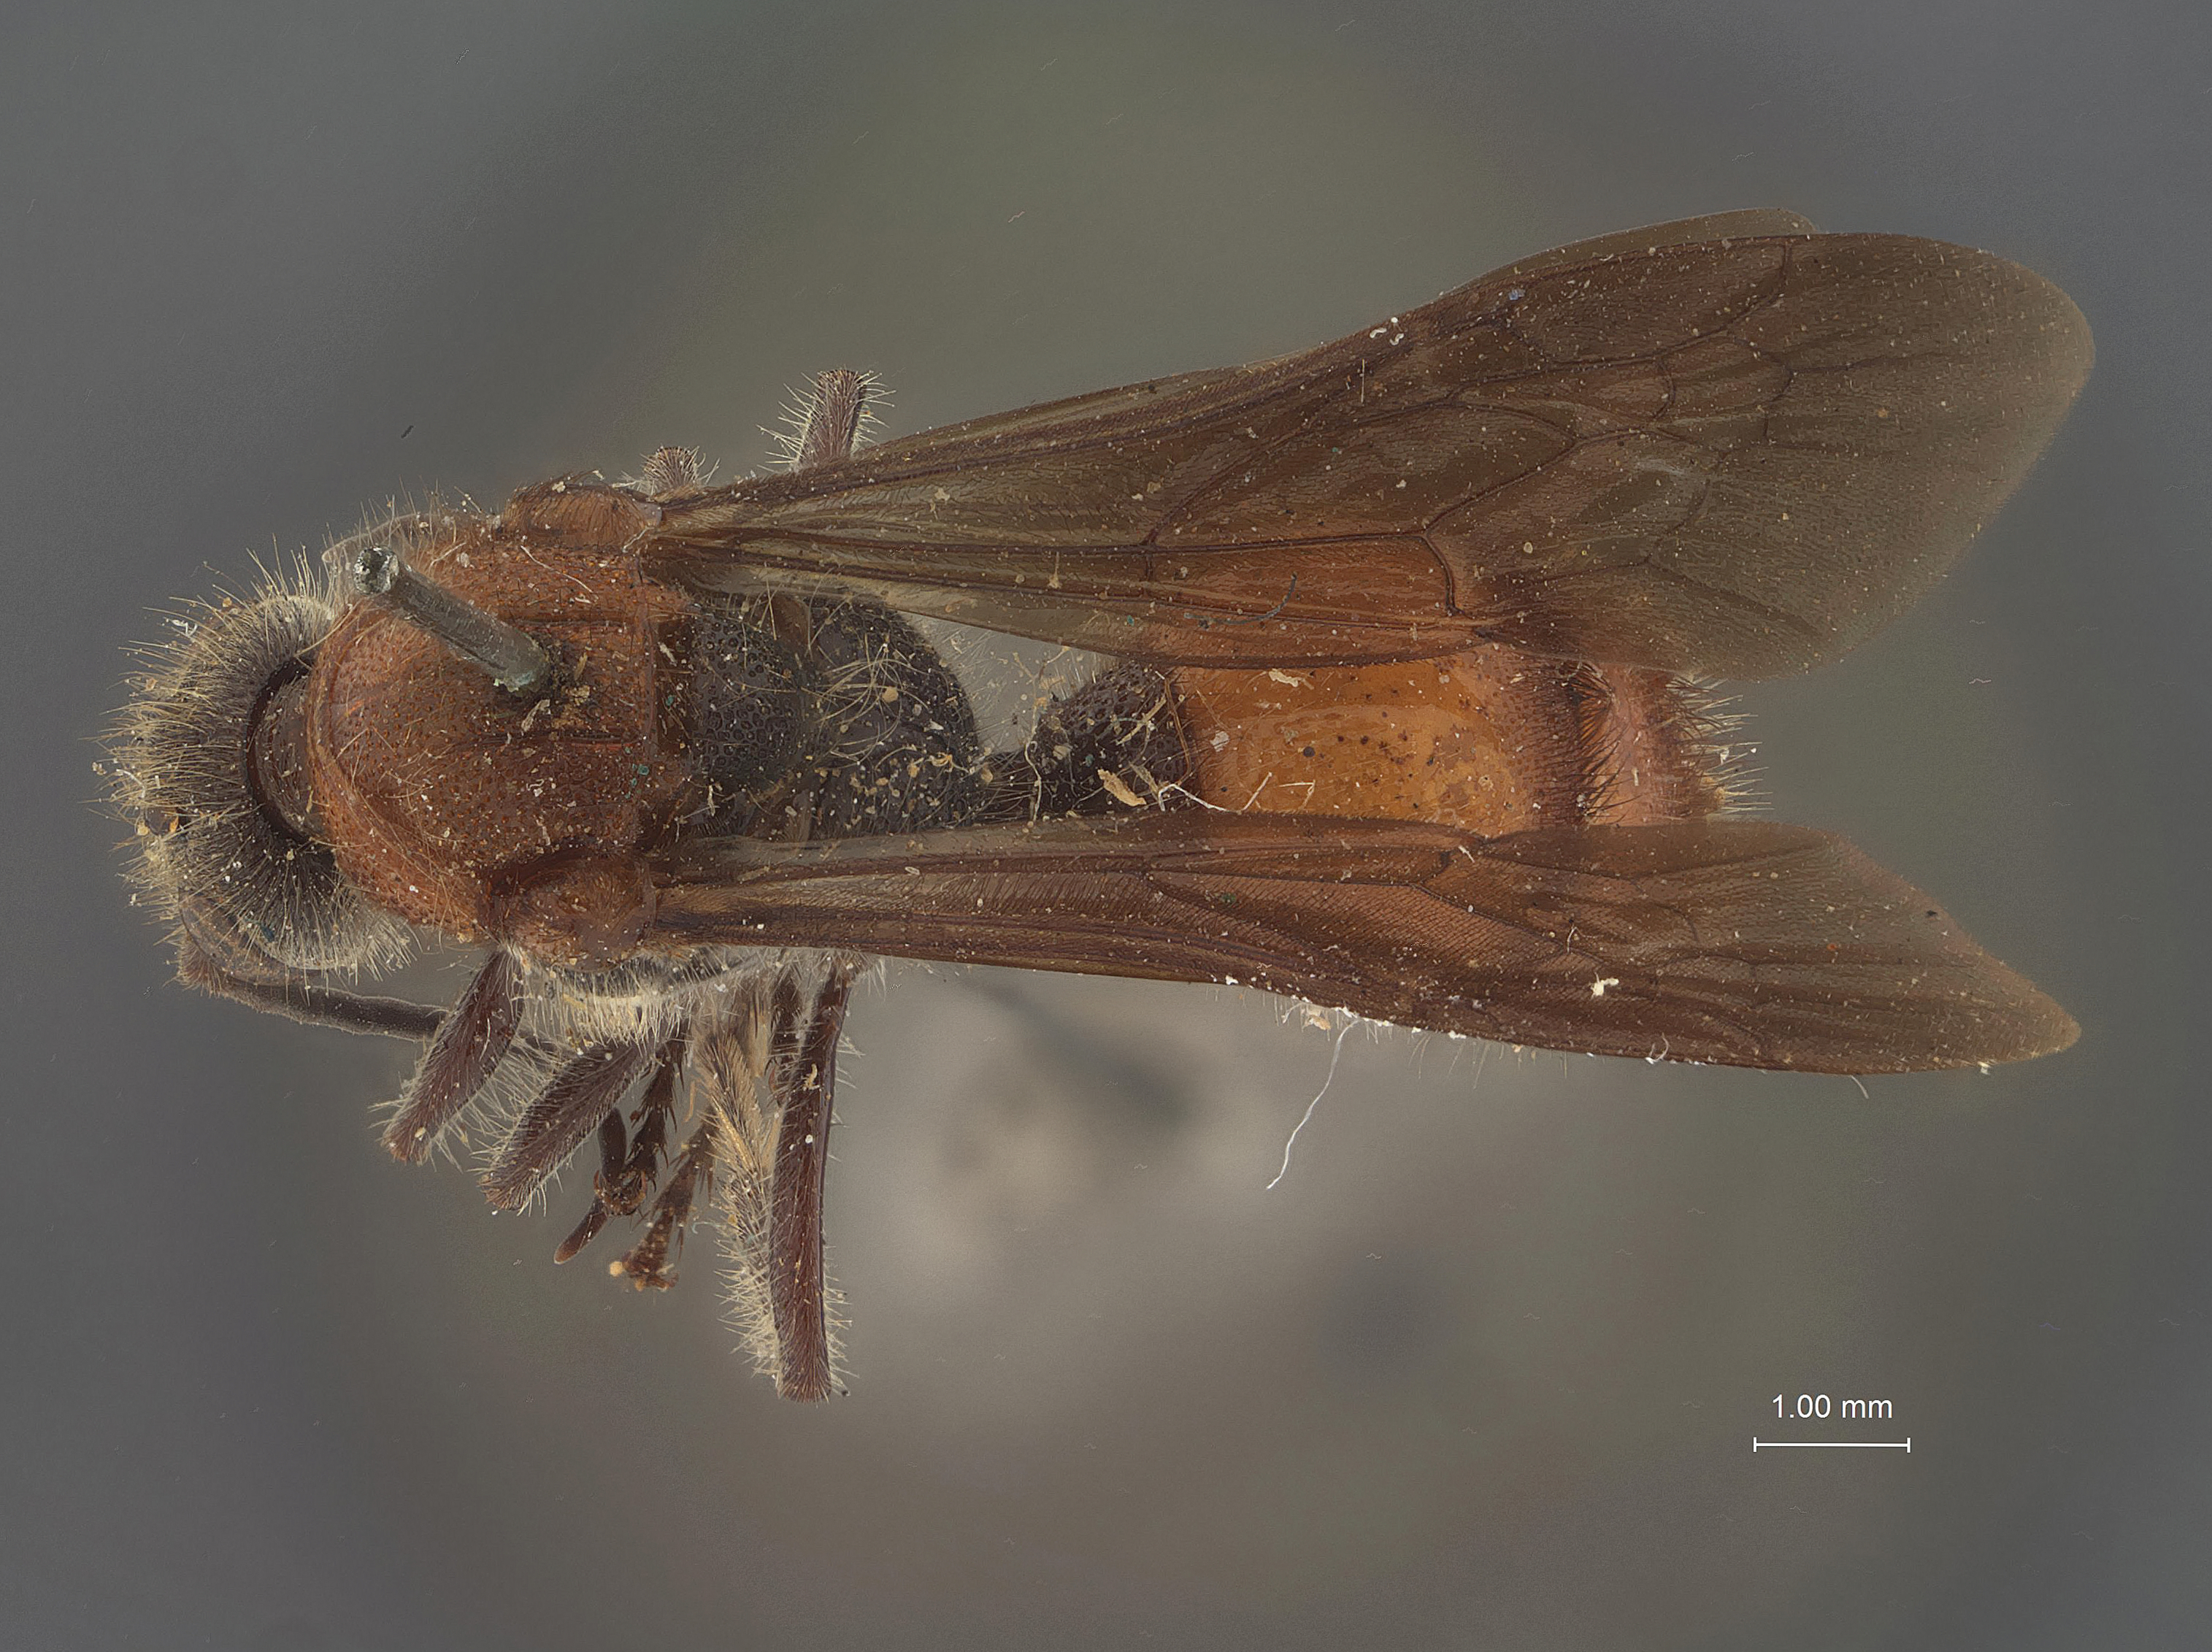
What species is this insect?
Mutilla sayi
